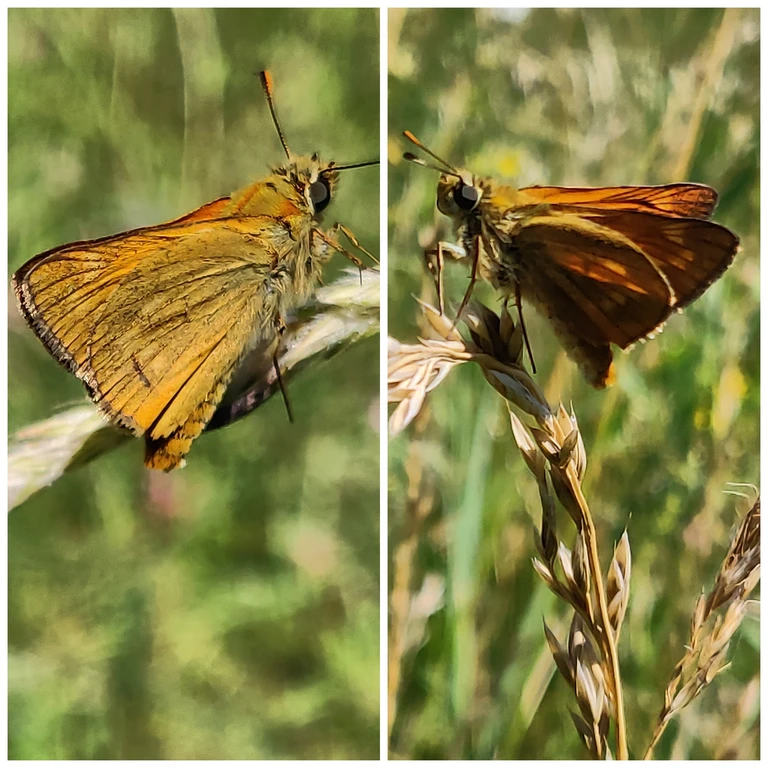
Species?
Ochlodes sylvanus (also Ochlodes venata)
